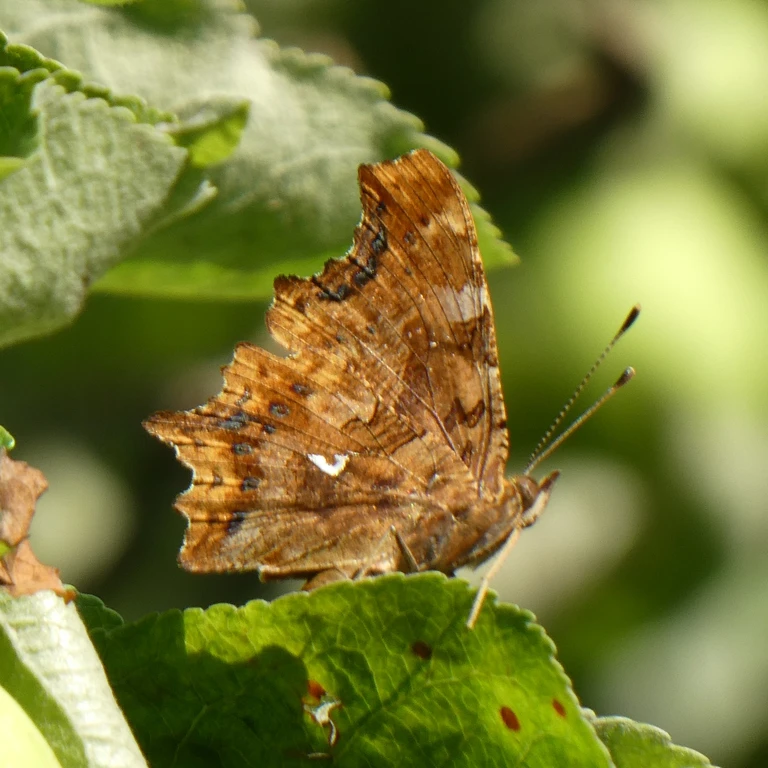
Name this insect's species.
Polygonia c-album
